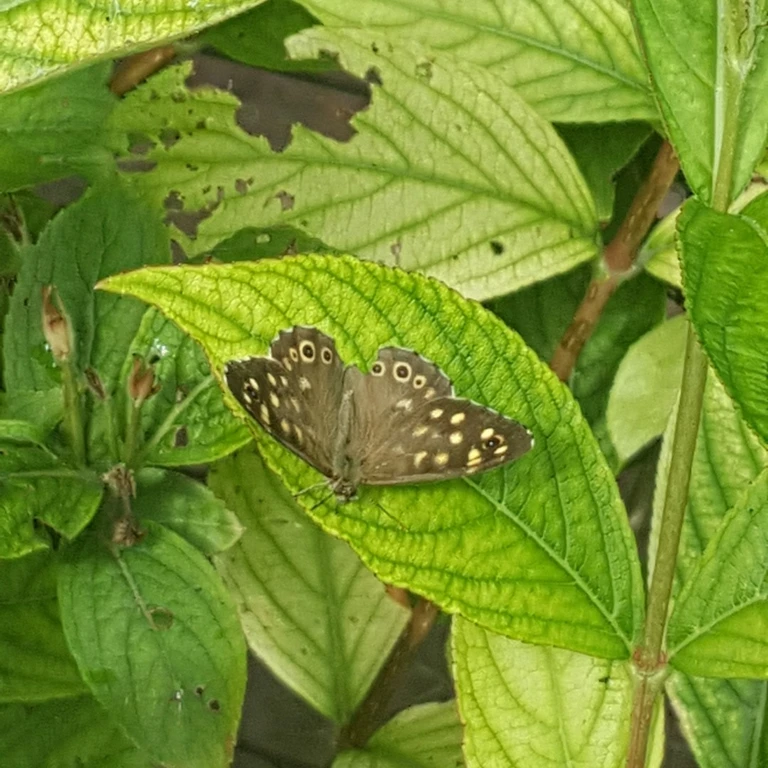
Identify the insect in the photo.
Pararge aegeria
